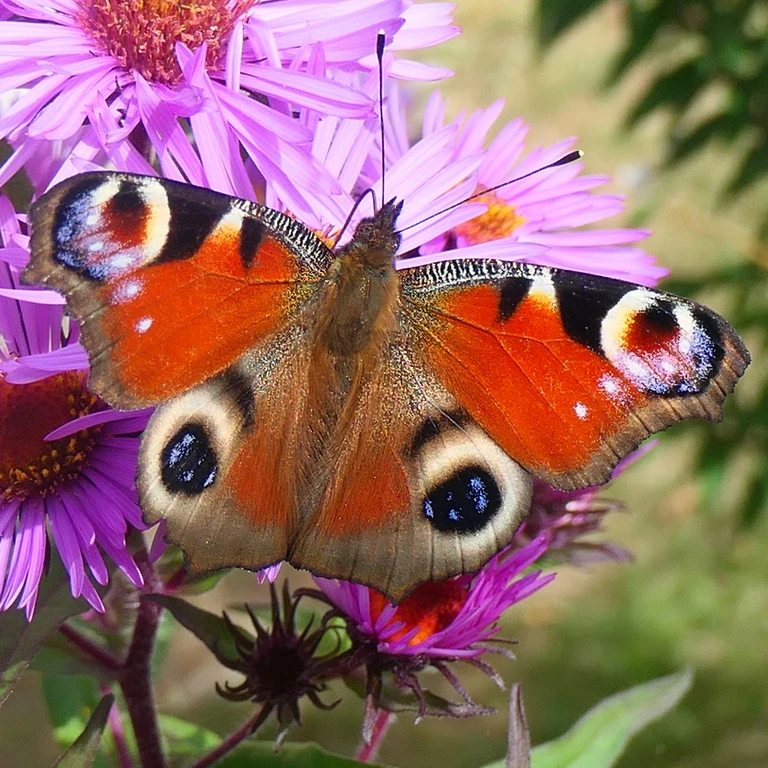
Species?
Aglais io
